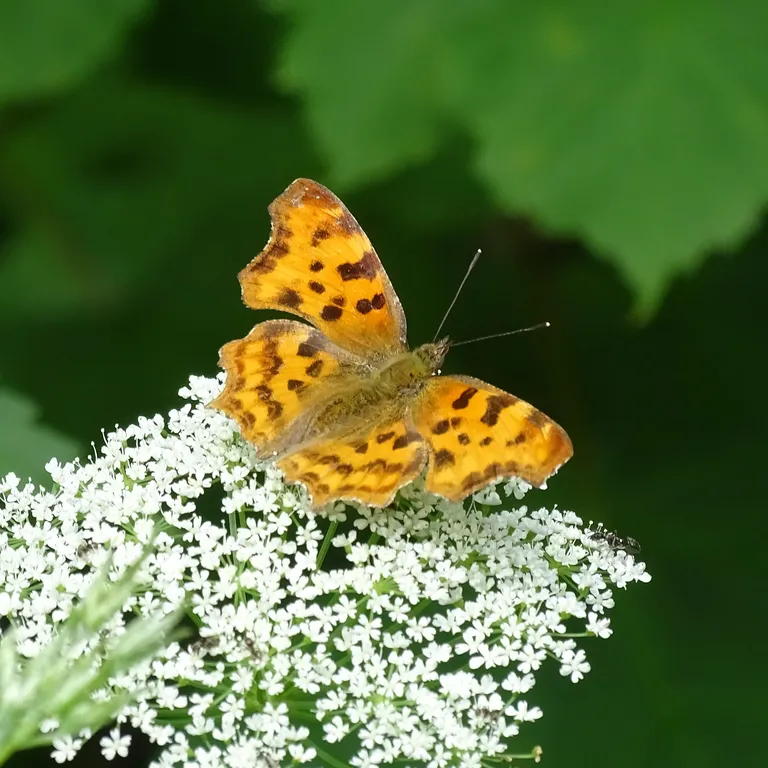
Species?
Polygonia c-album
